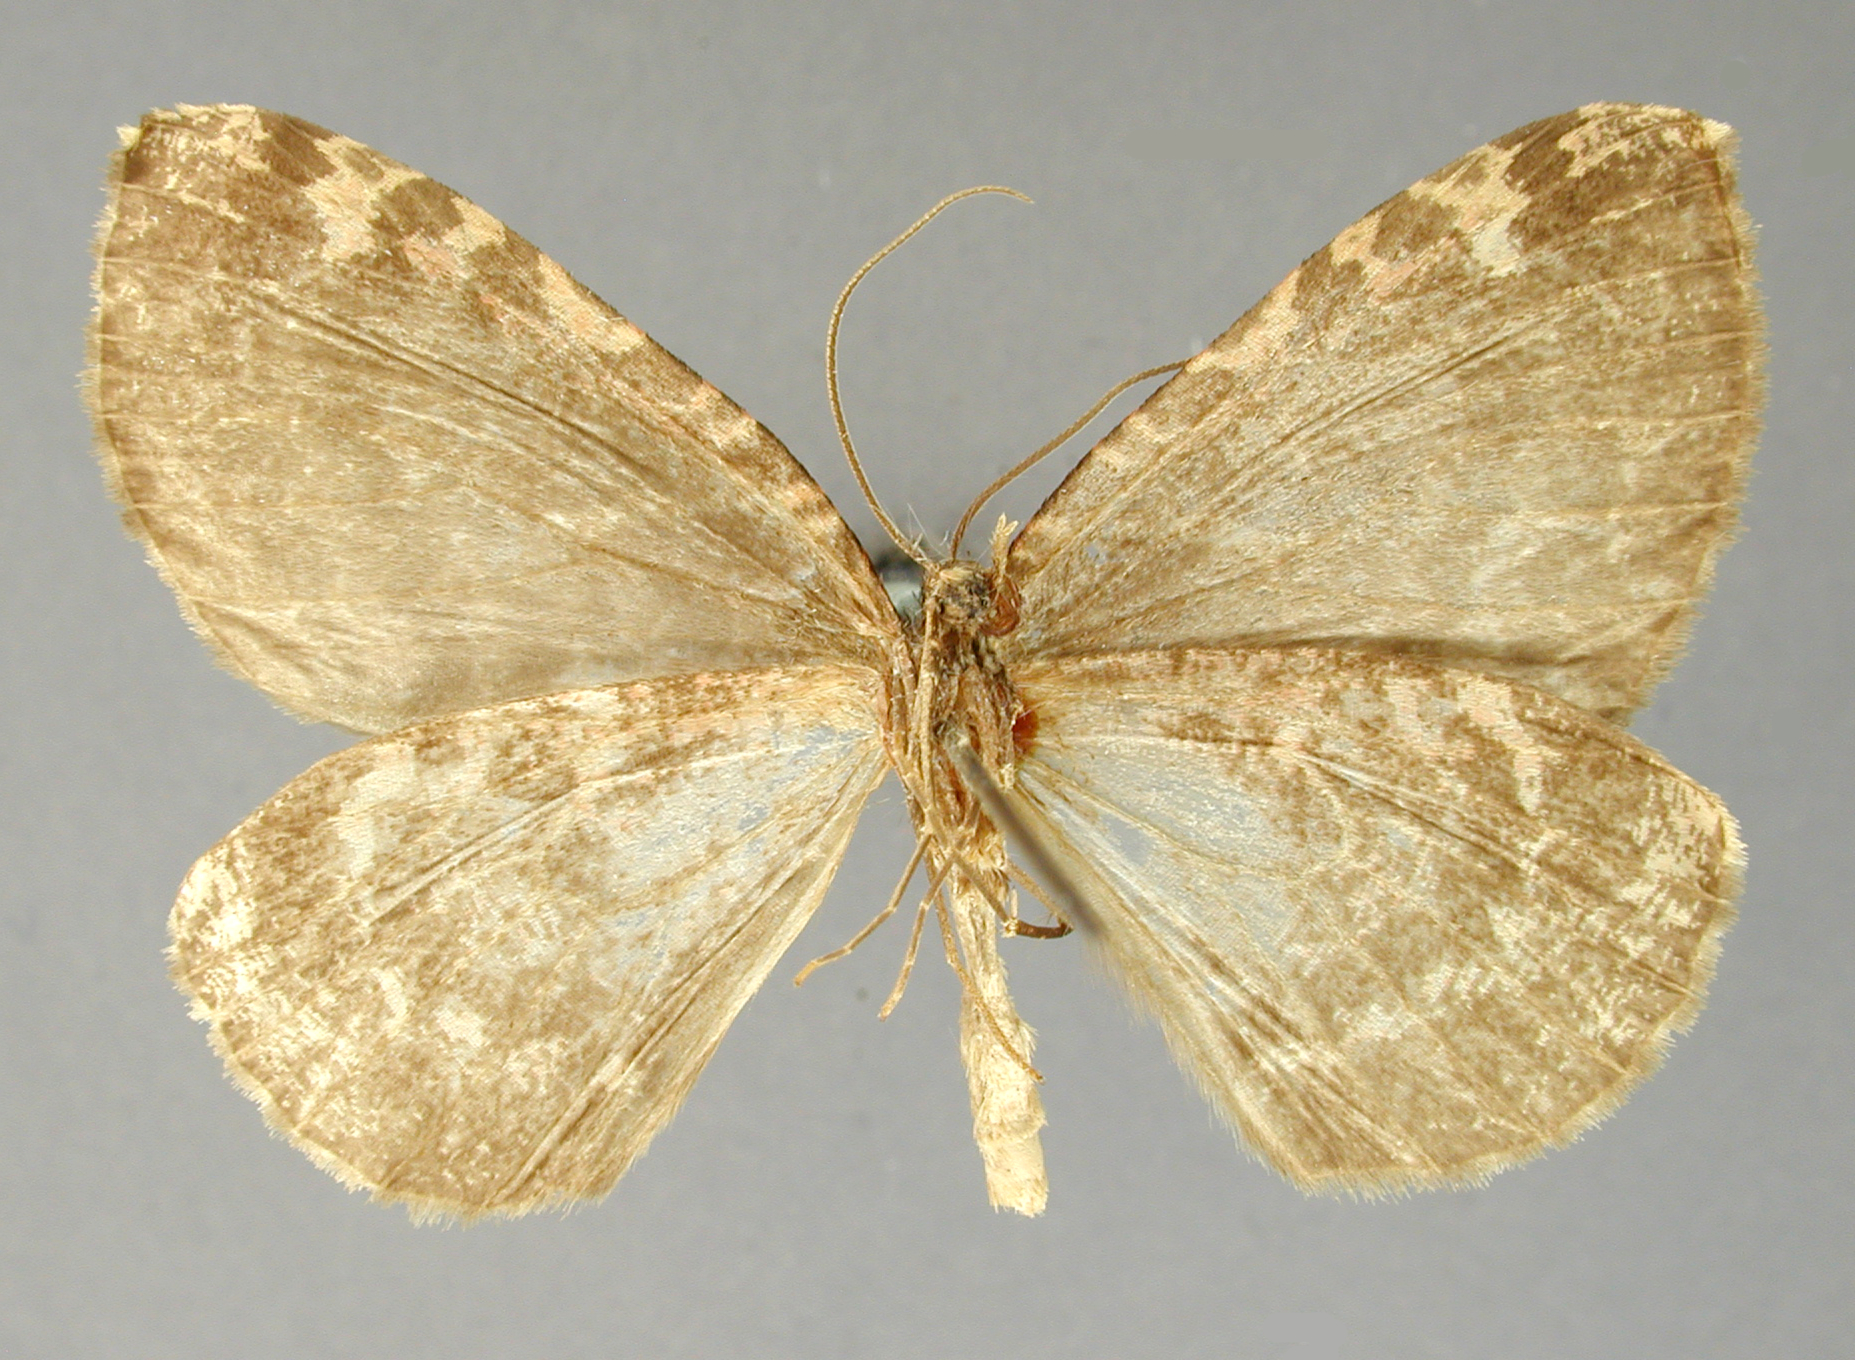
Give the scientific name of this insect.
Erebochlora internexa
